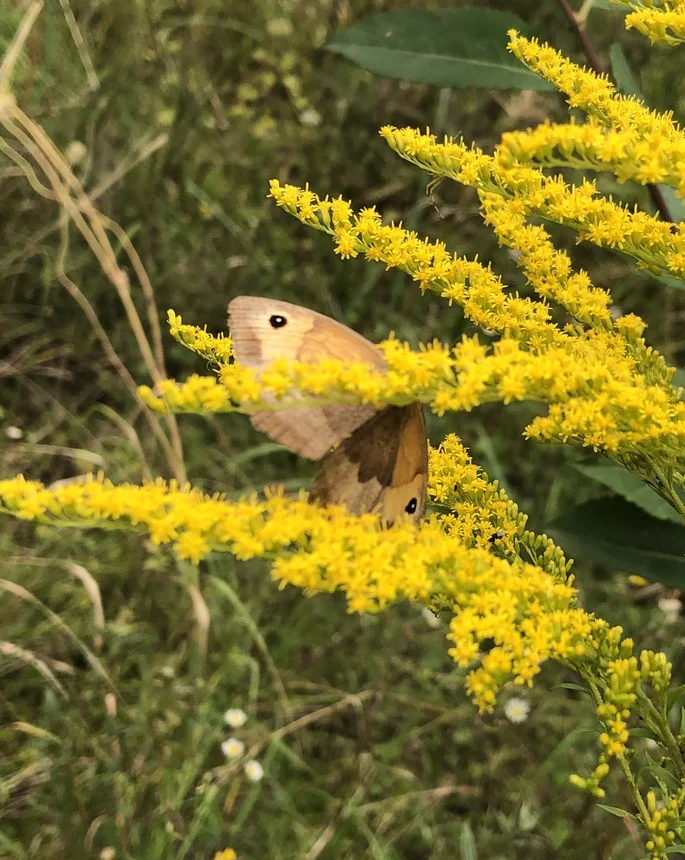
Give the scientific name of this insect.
Maniola jurtina
